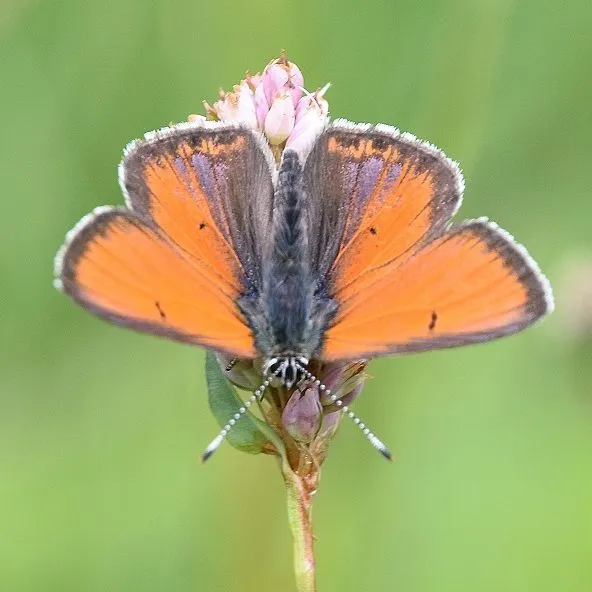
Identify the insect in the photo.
Lycaena hippothoe (also Palaeochrysophanus hippothoe)
